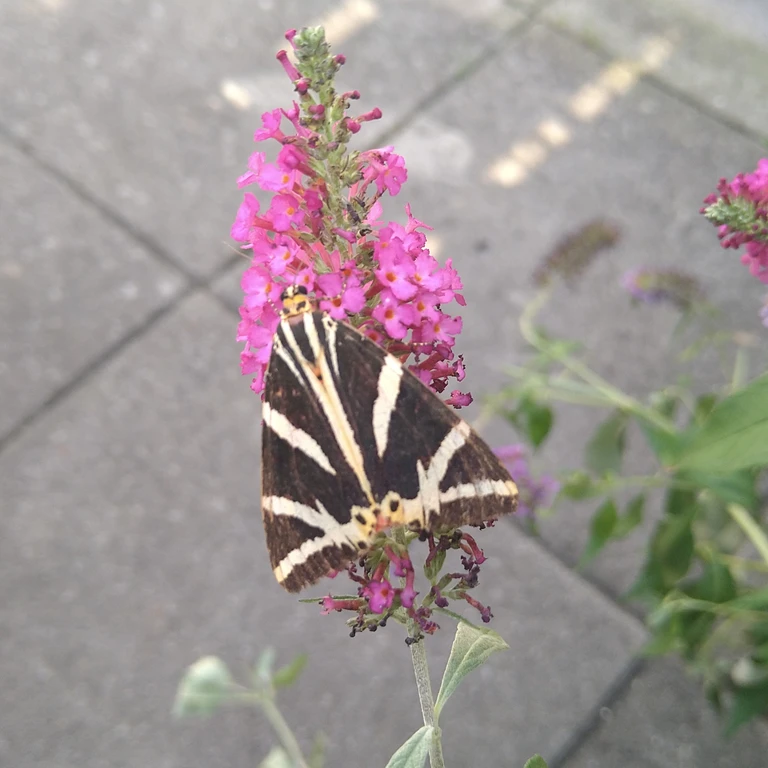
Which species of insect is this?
Euplagia quadripunctaria
